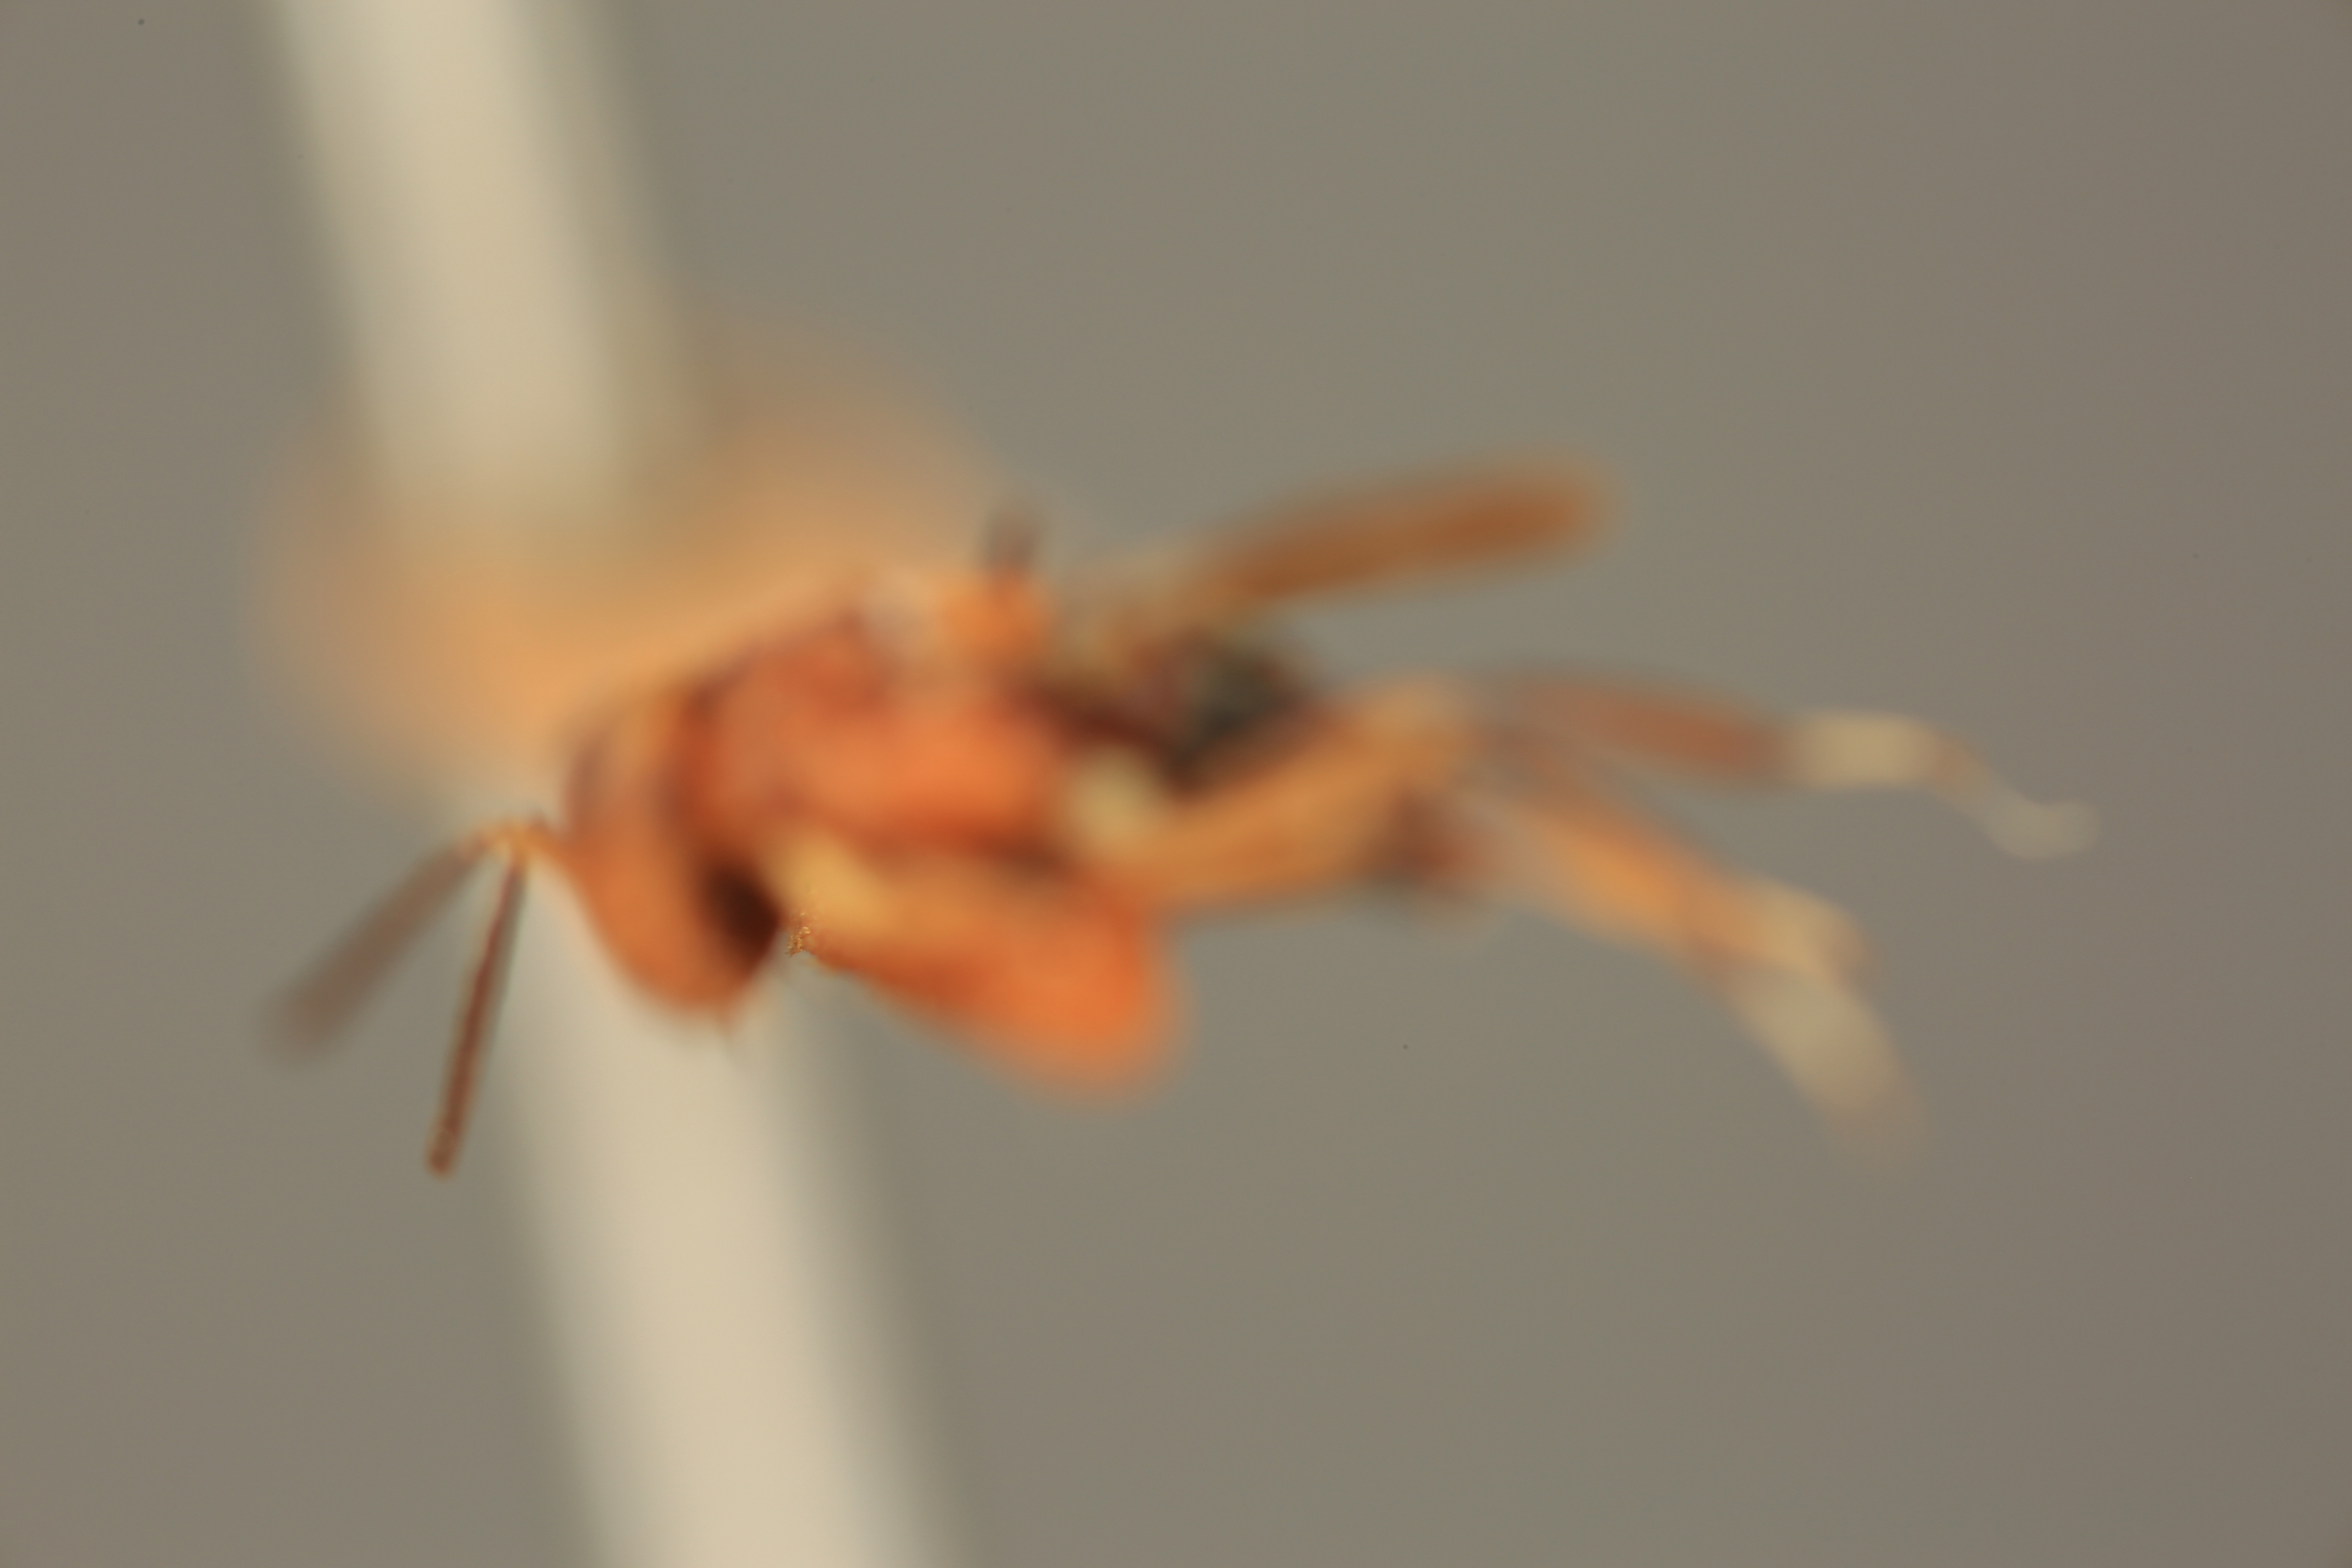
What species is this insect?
Encyrtus atys
